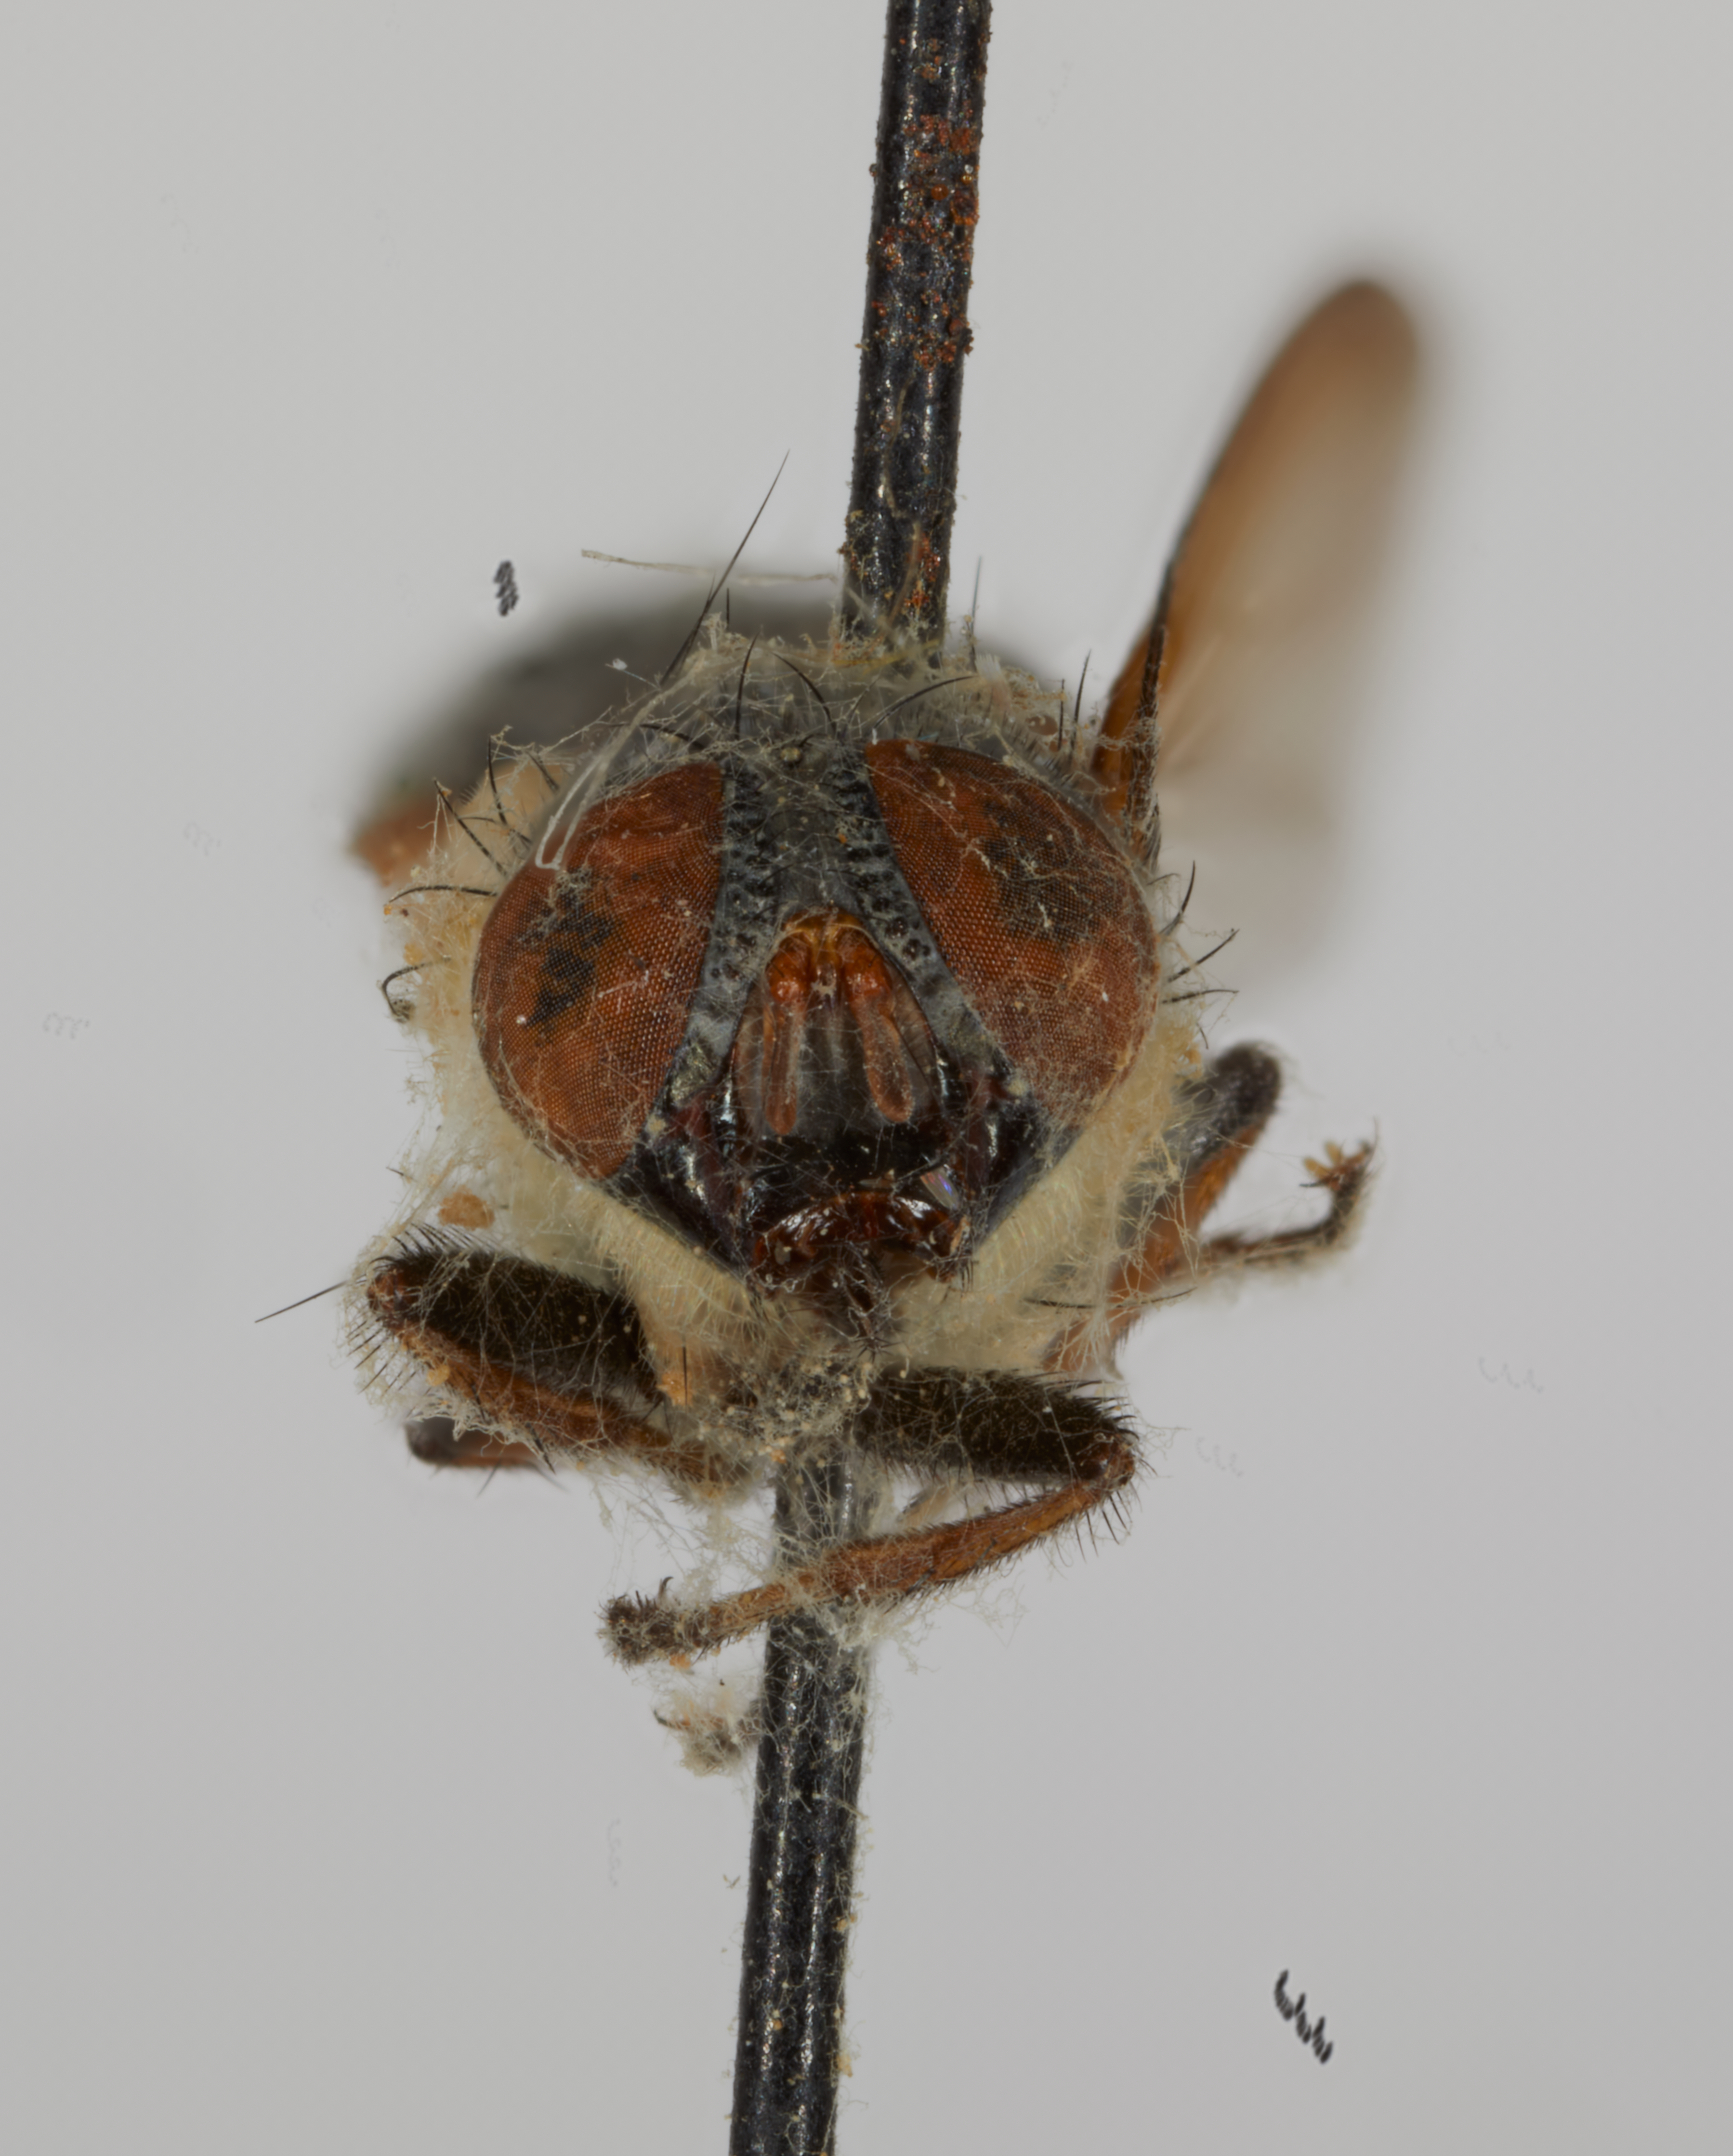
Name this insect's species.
Idiella mandarina (also Idiella floccosa)
